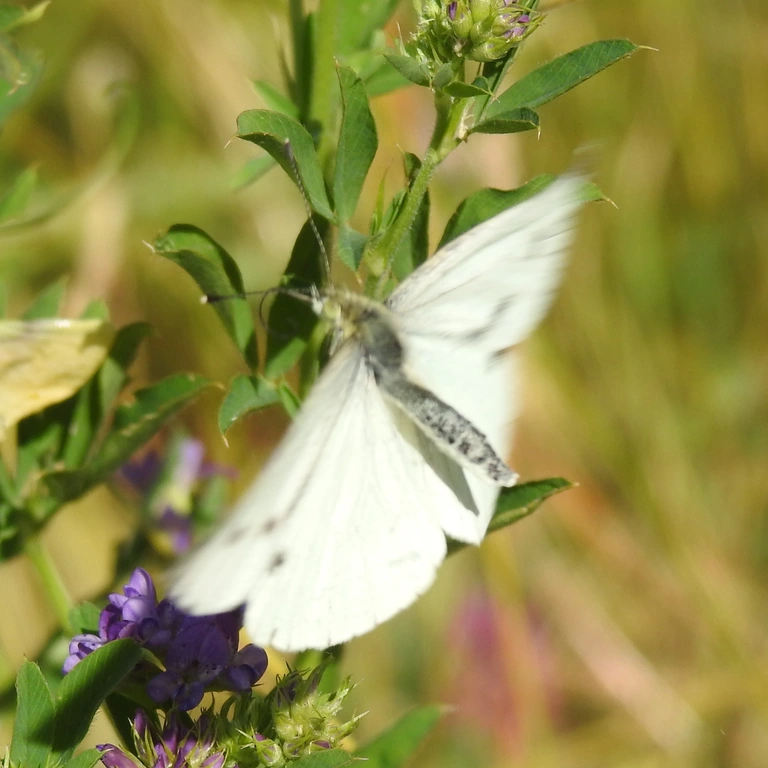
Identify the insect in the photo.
Pieris napi
